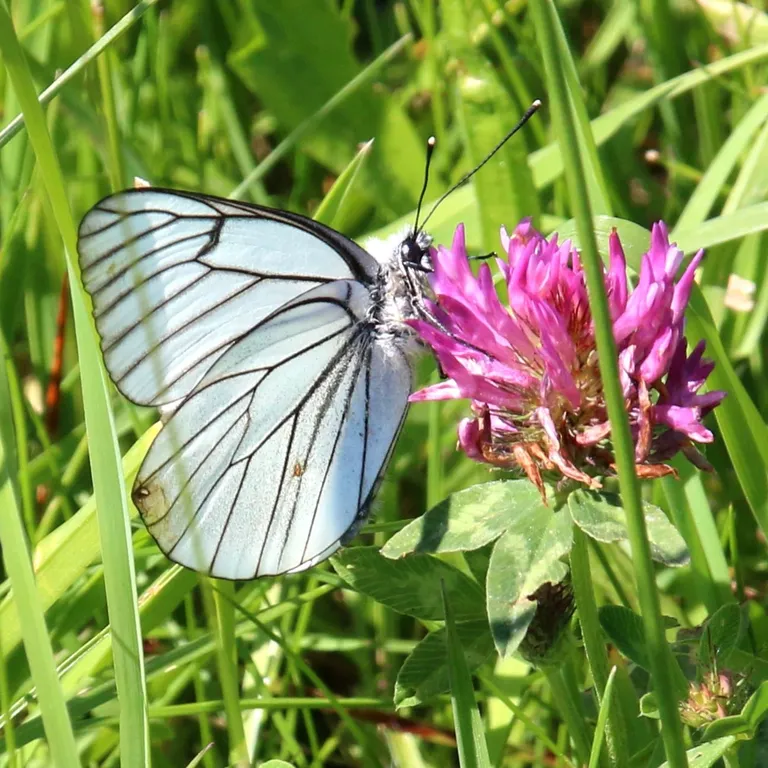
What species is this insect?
Aporia crataegi
